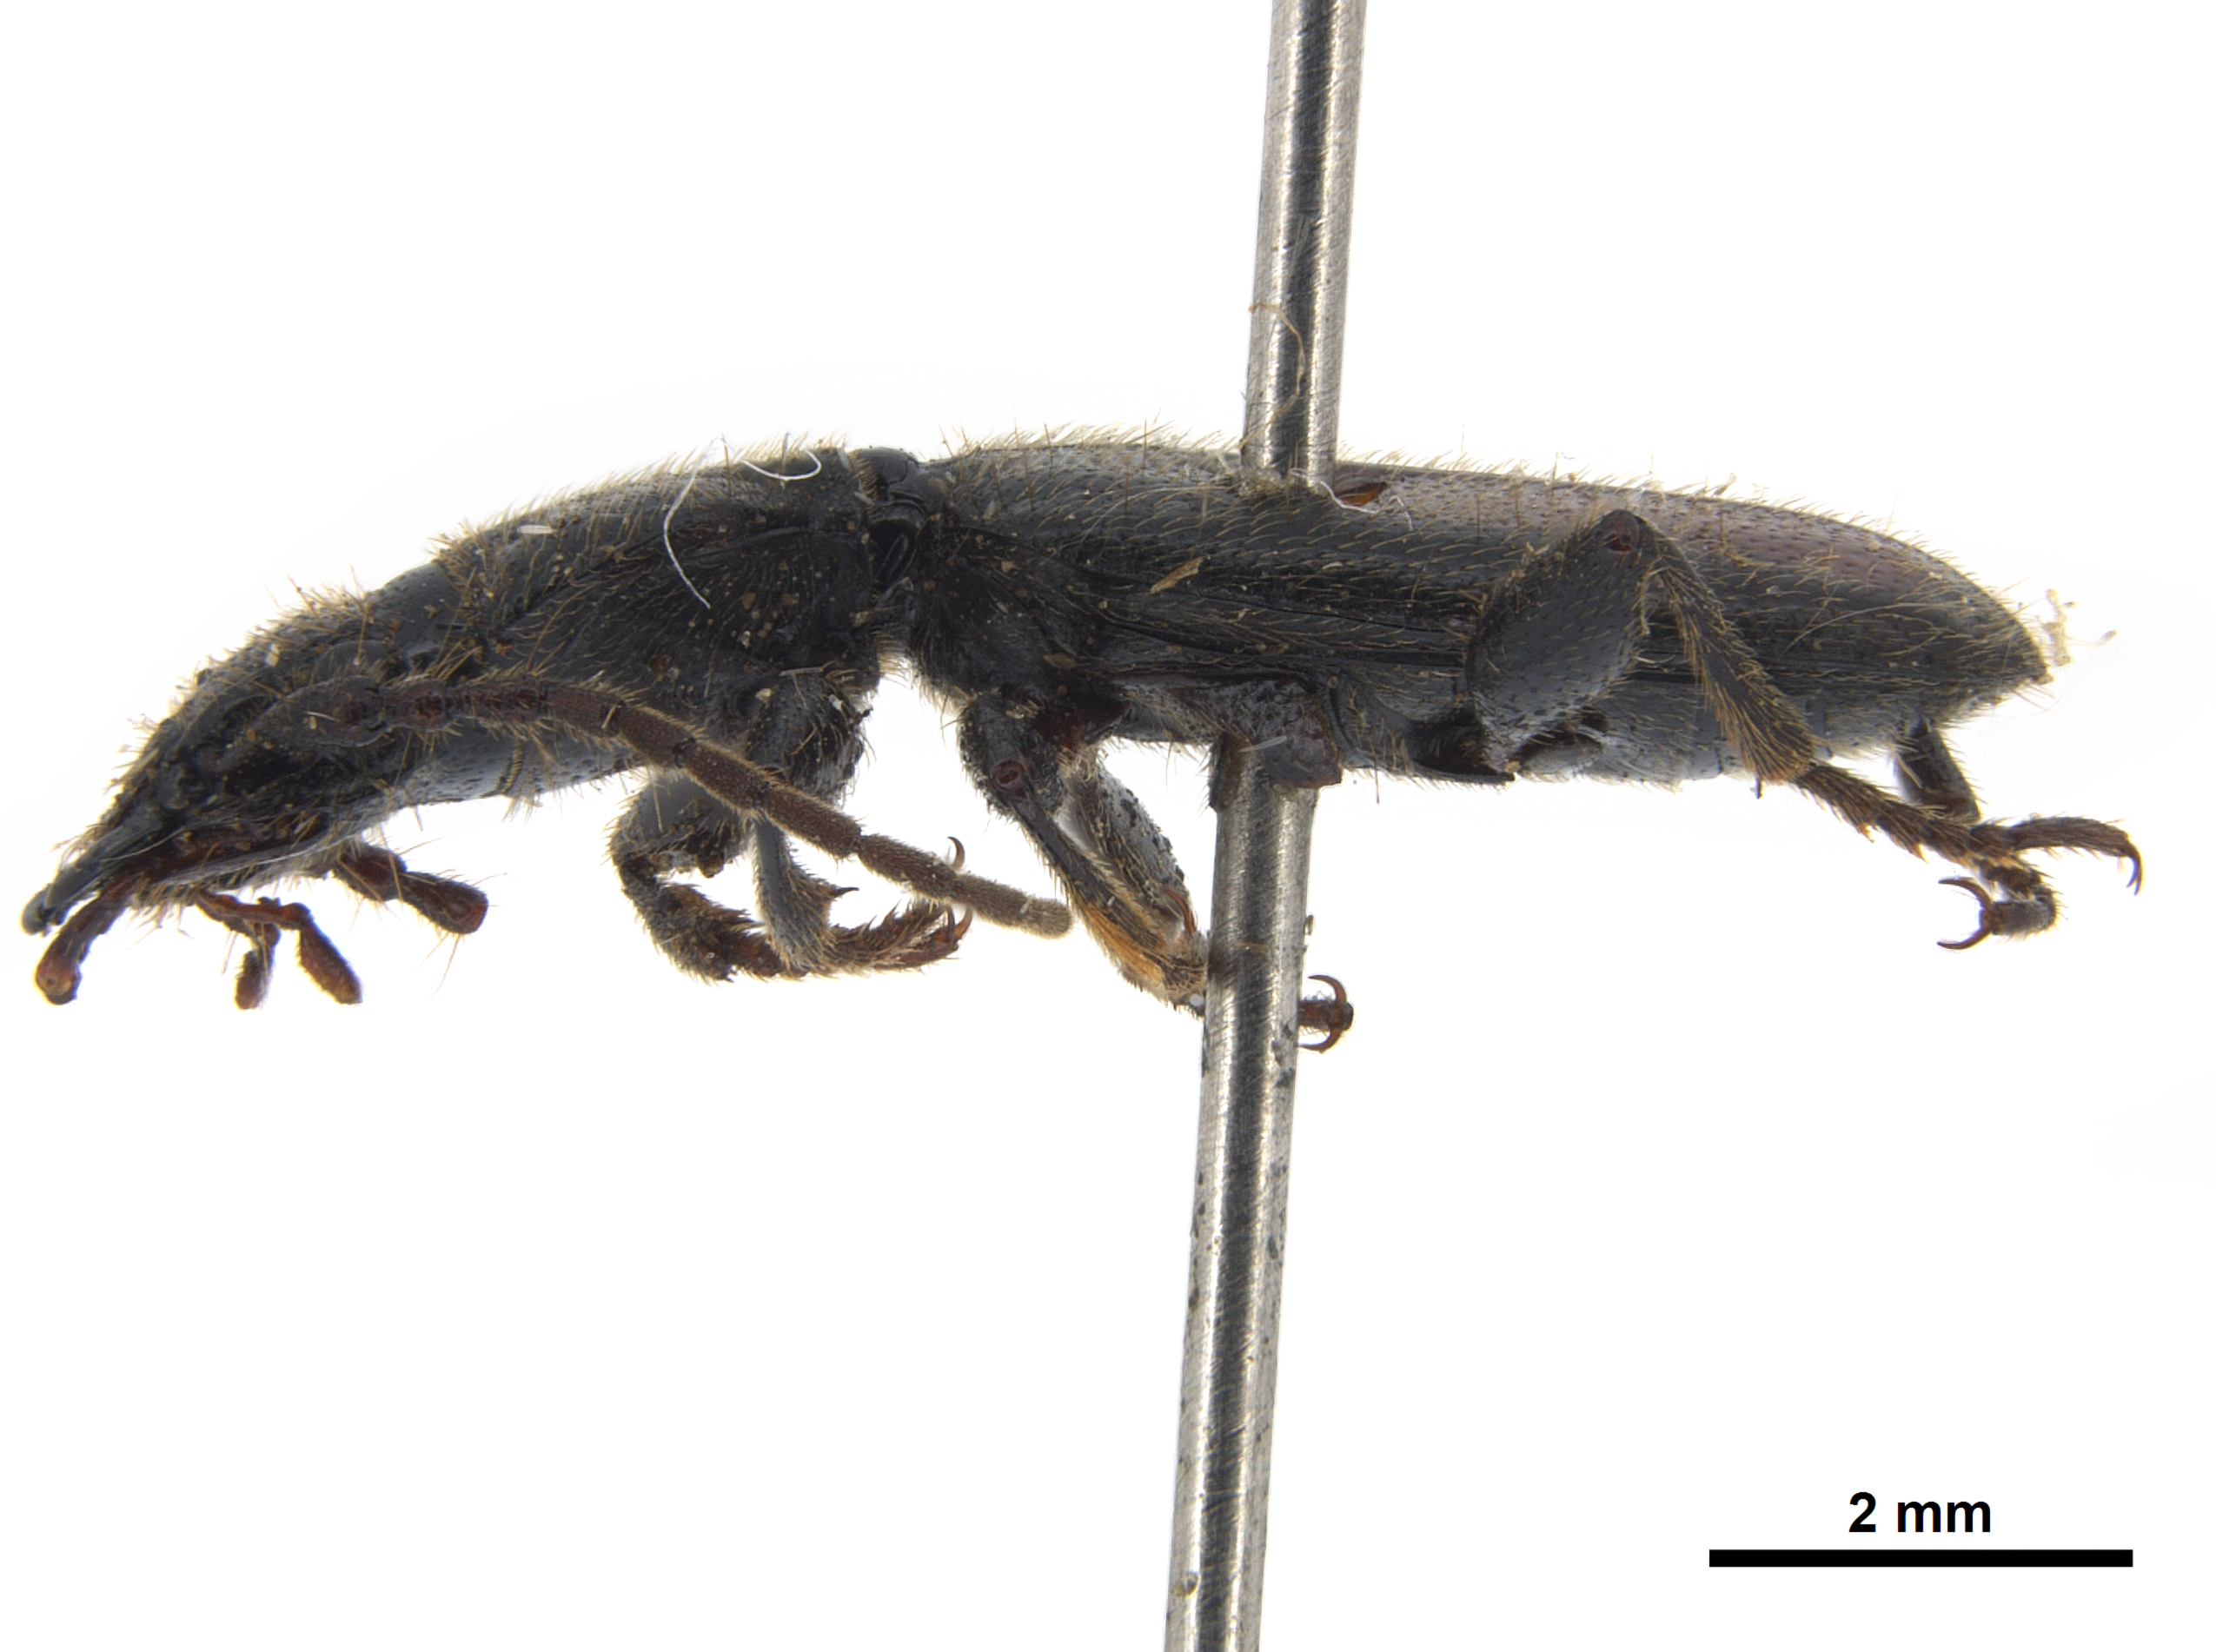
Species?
Siagona plana
